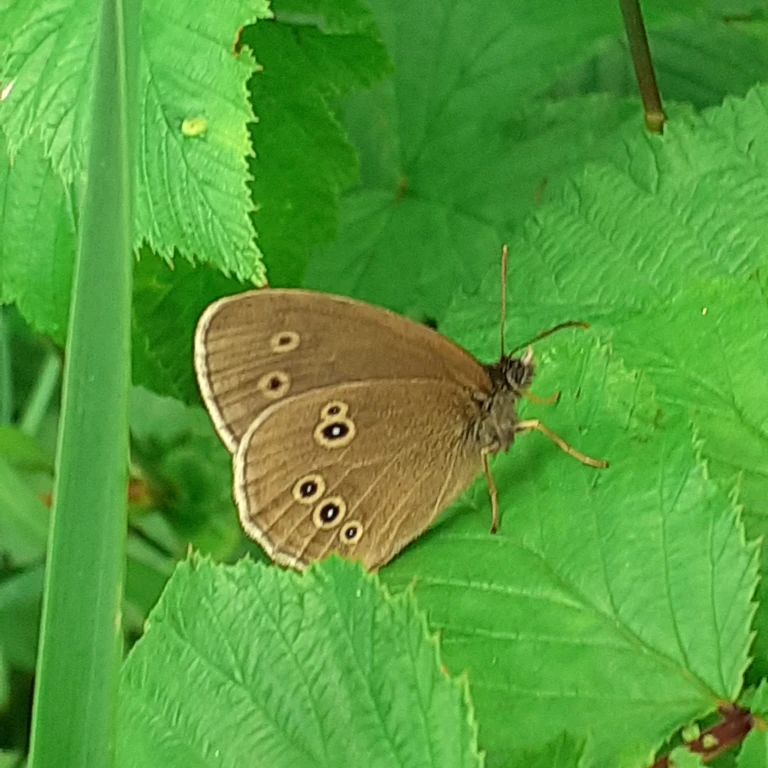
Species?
Aphantopus hyperantus
